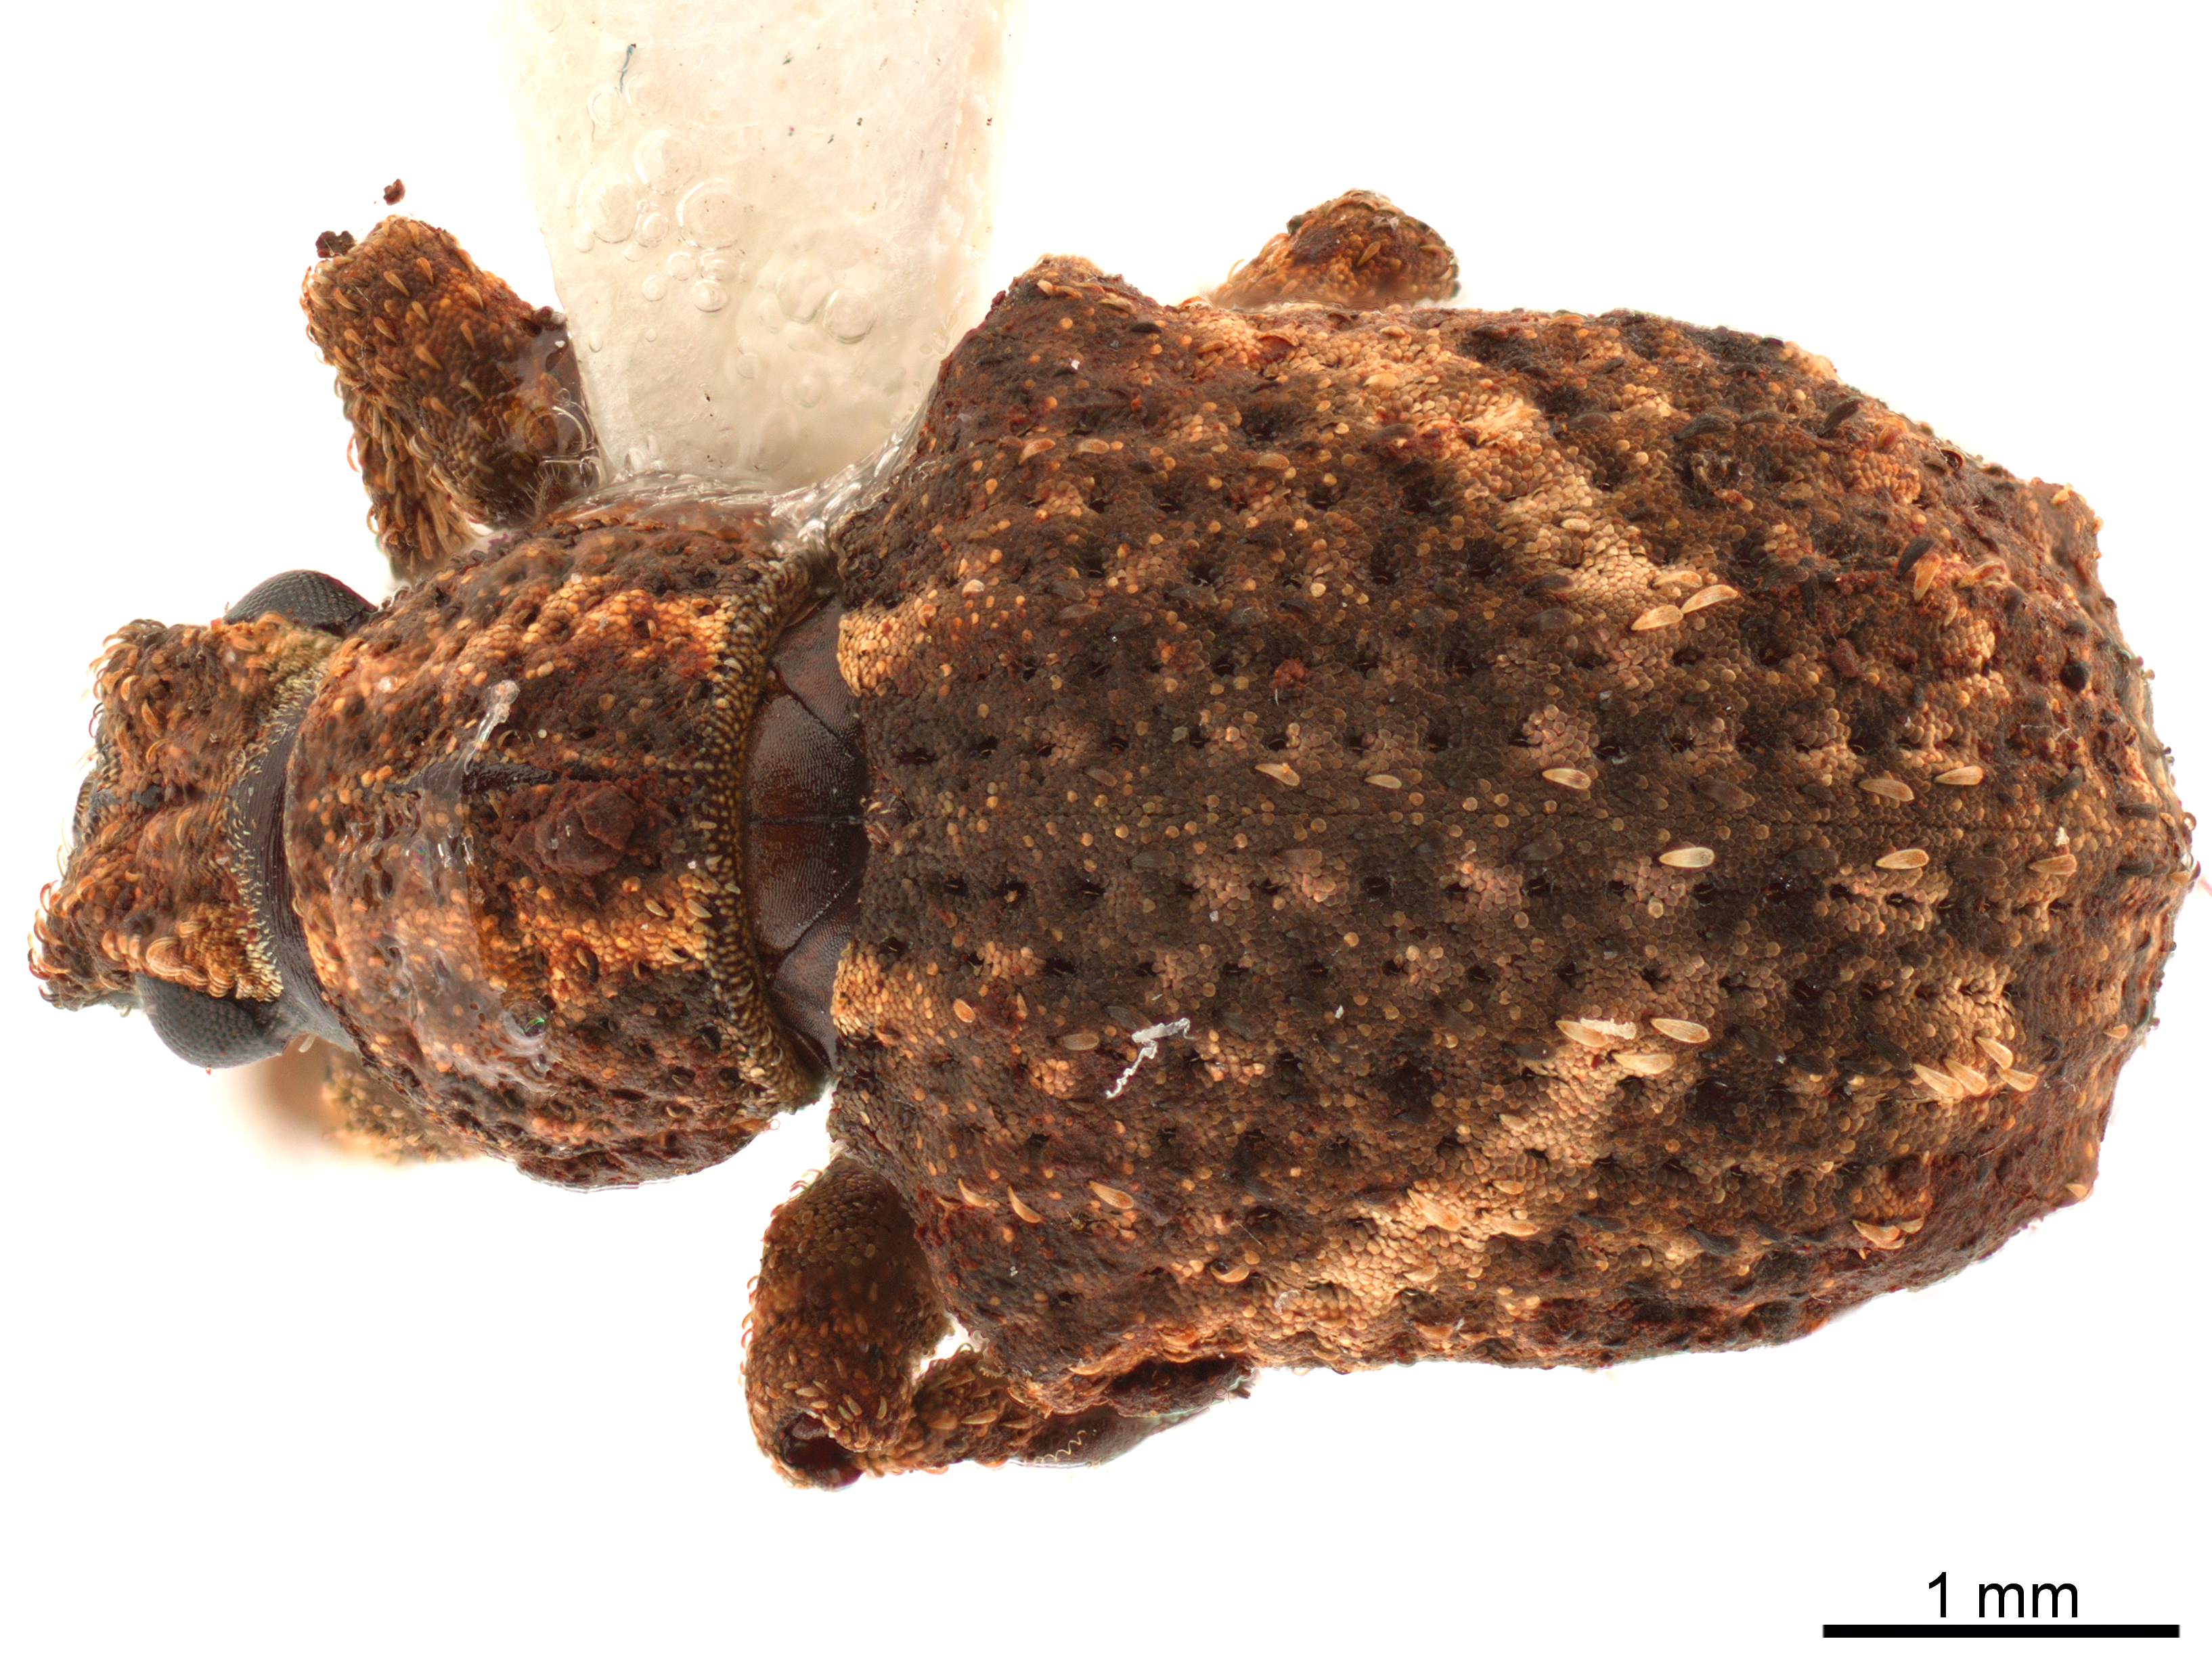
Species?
Blosyrus asellus
